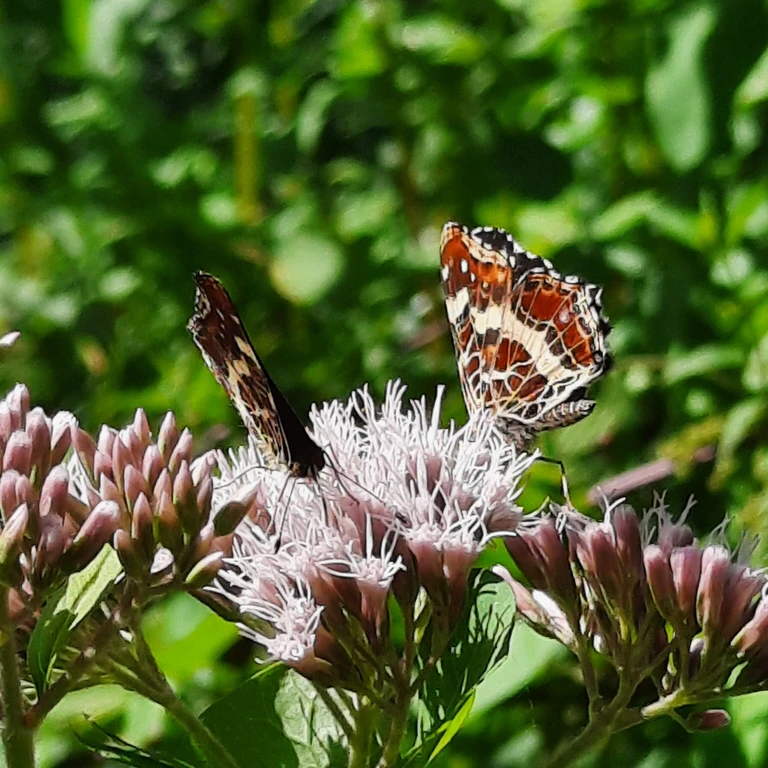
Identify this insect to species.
Araschnia levana
